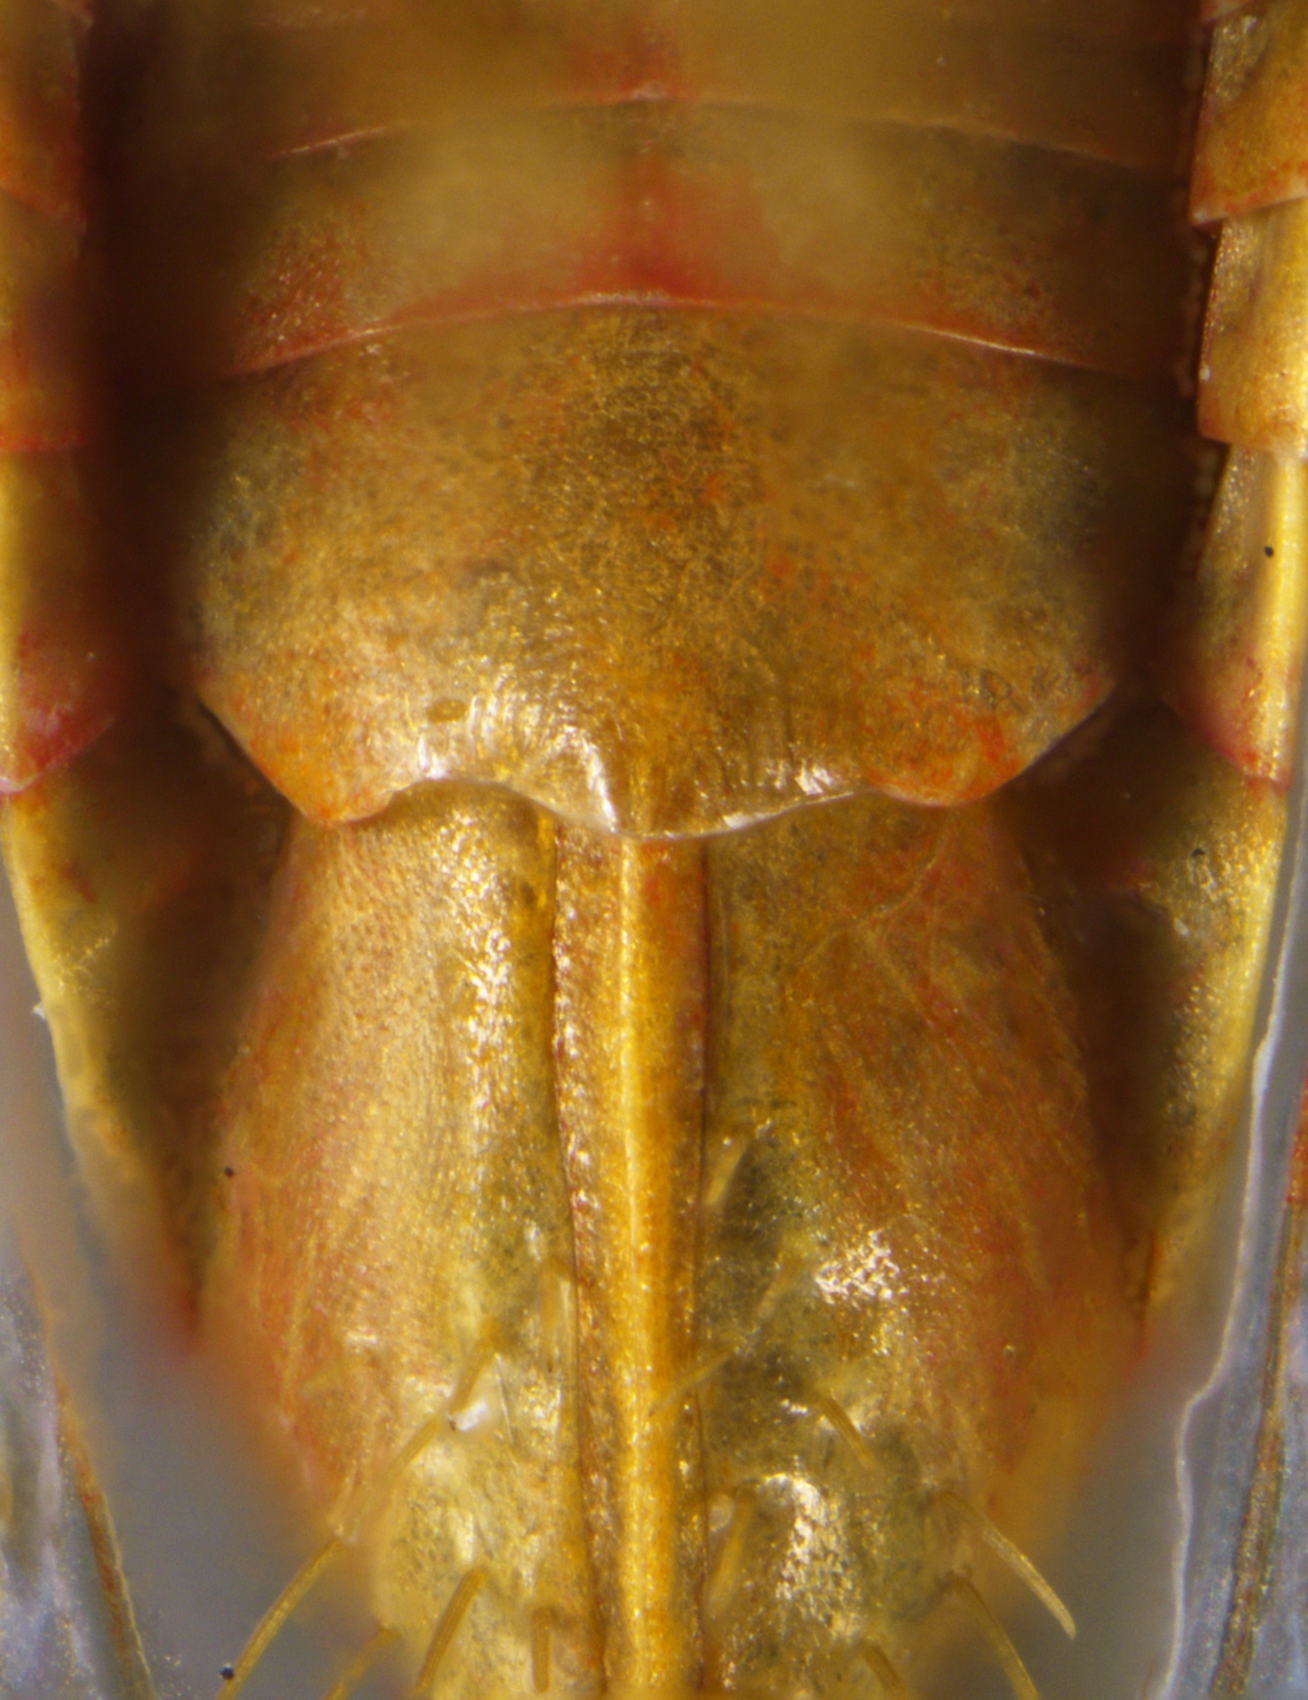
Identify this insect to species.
Menosoma stonei
